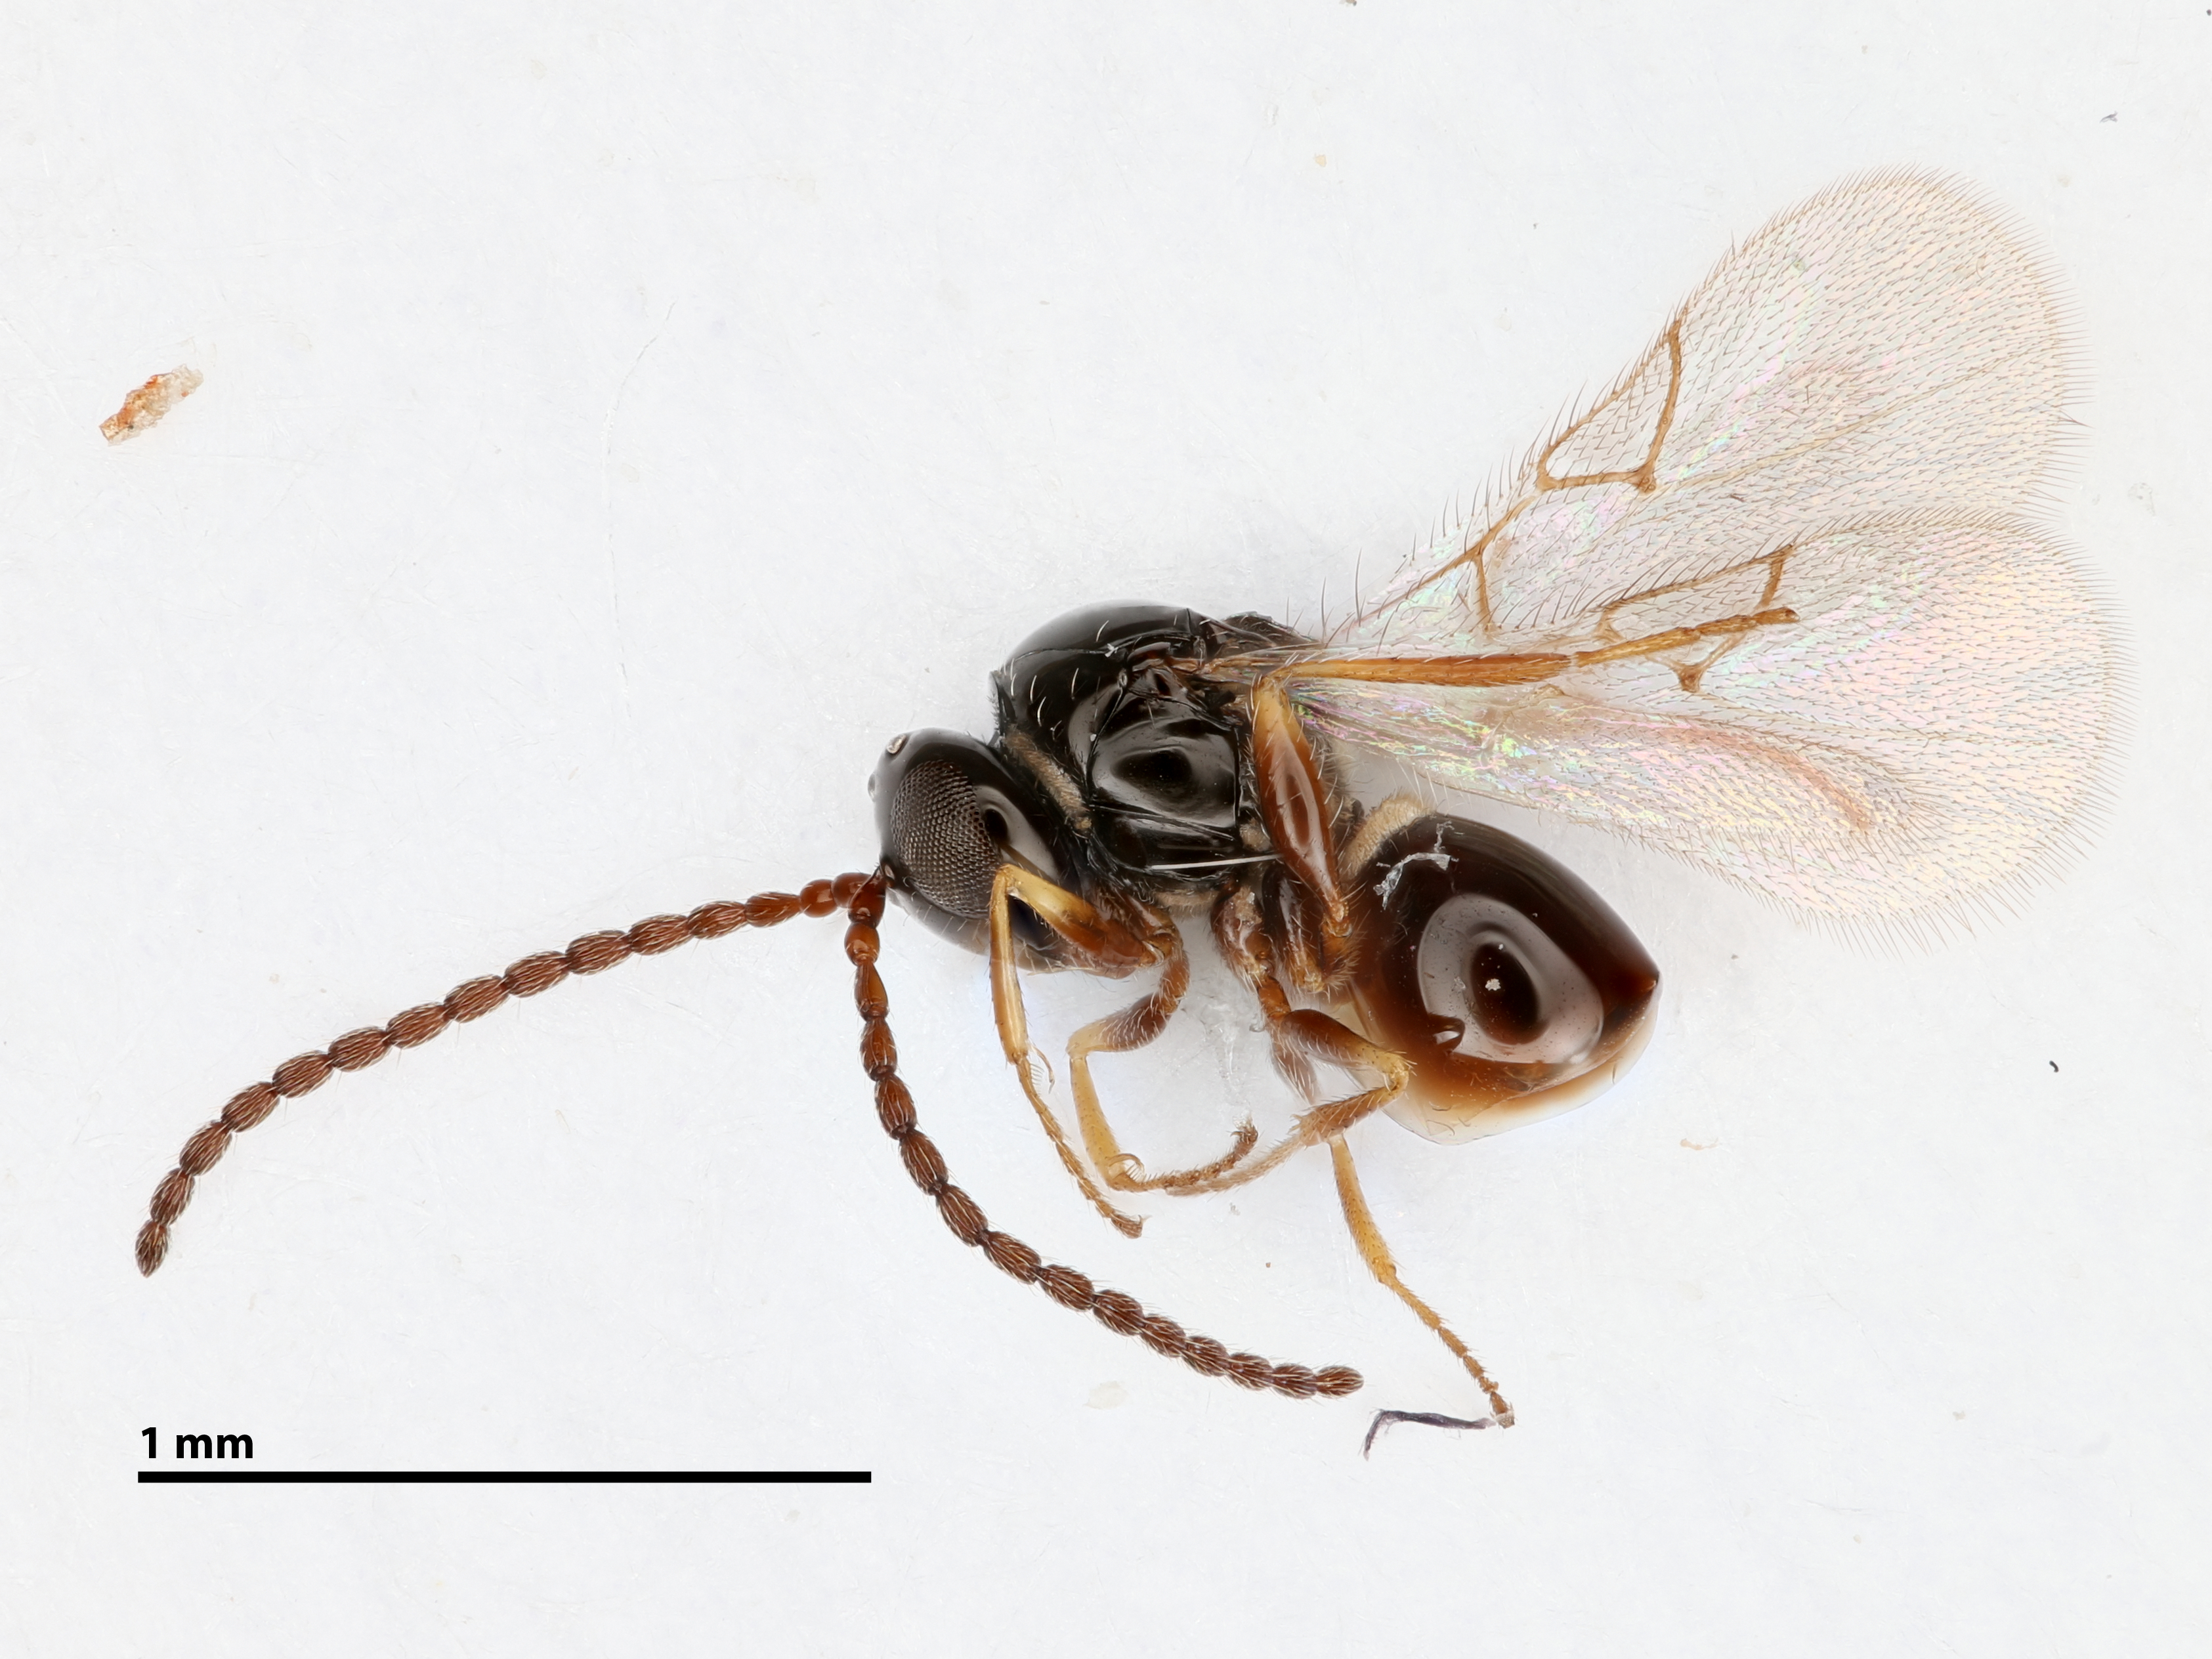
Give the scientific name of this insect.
Zaeucoila normae
